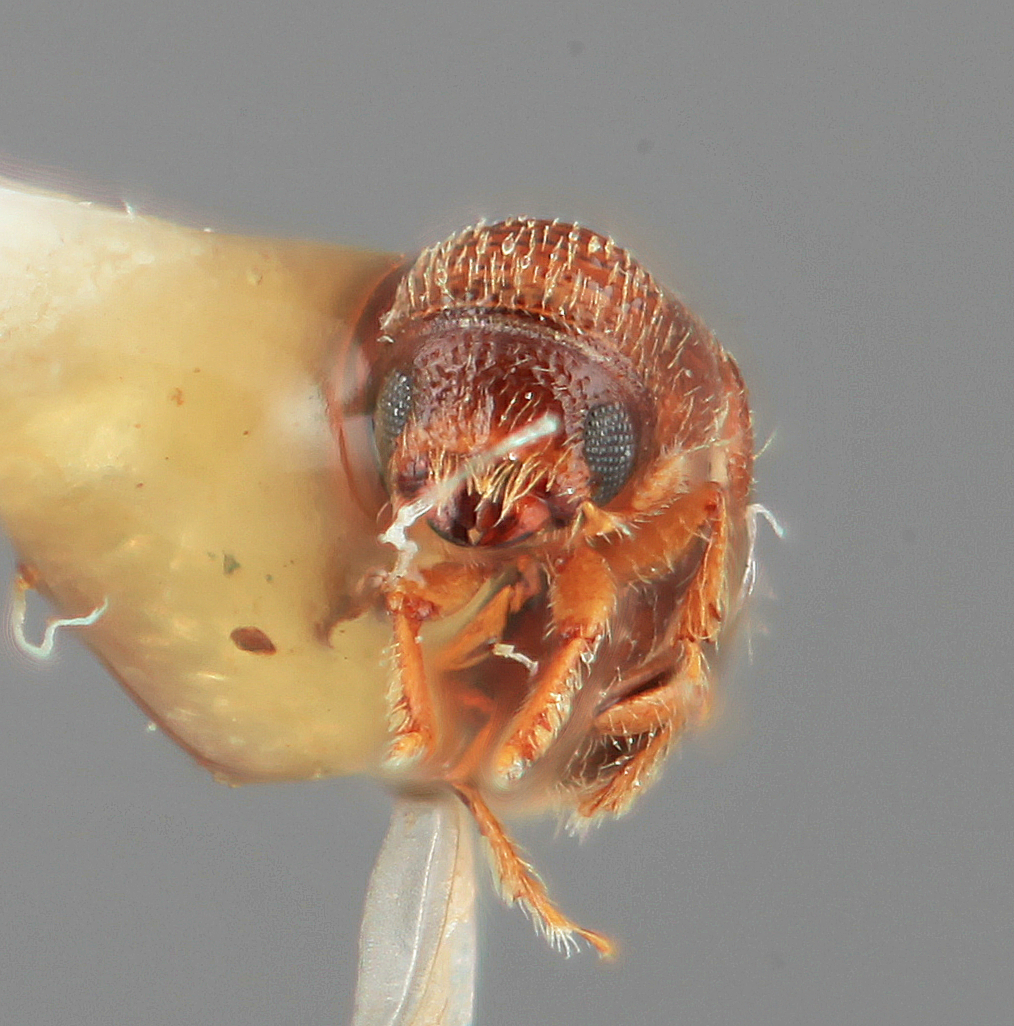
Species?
Pityophthorus molestus
